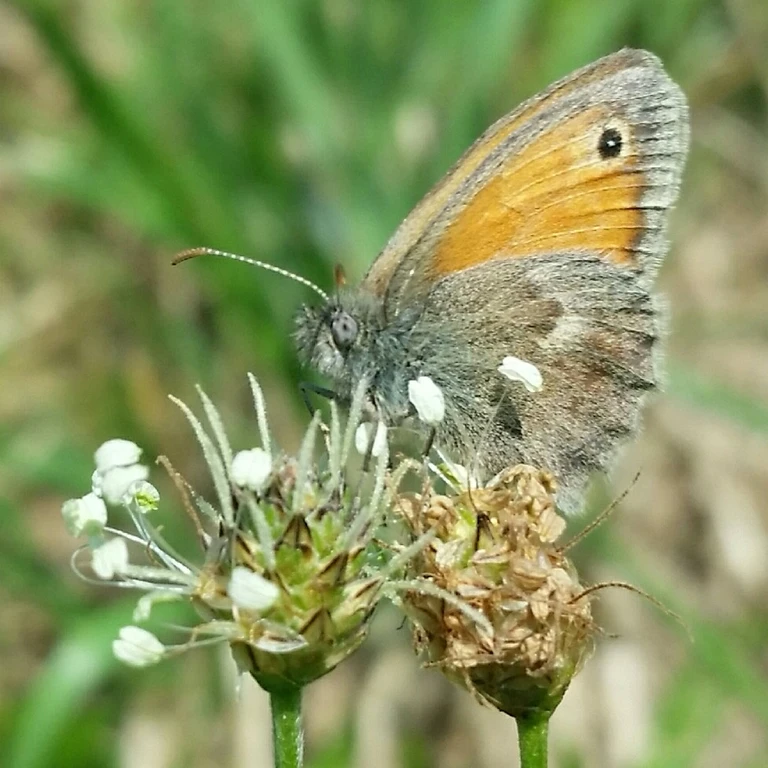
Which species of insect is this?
Coenonympha pamphilus
